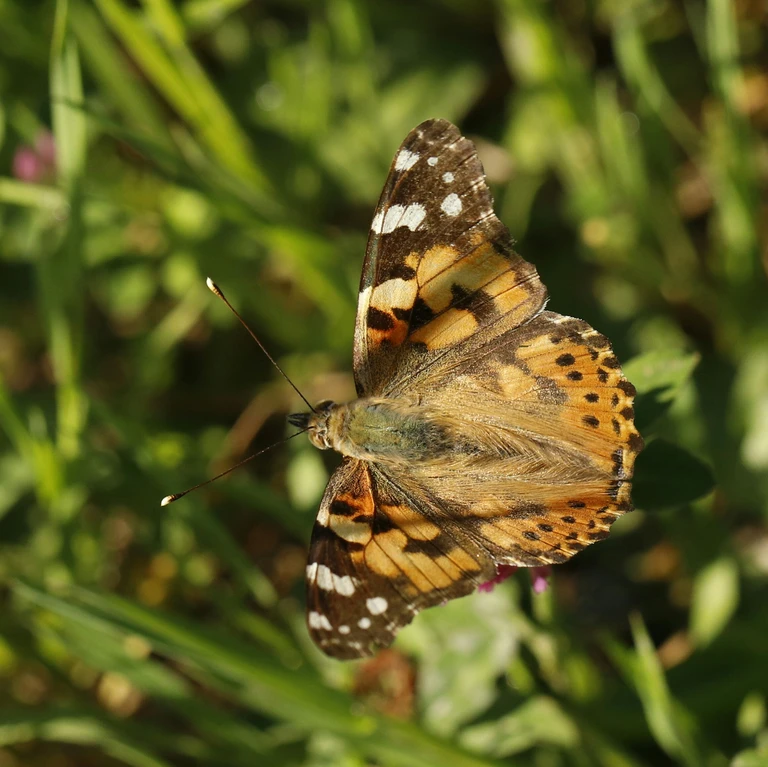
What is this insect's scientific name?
Vanessa cardui
